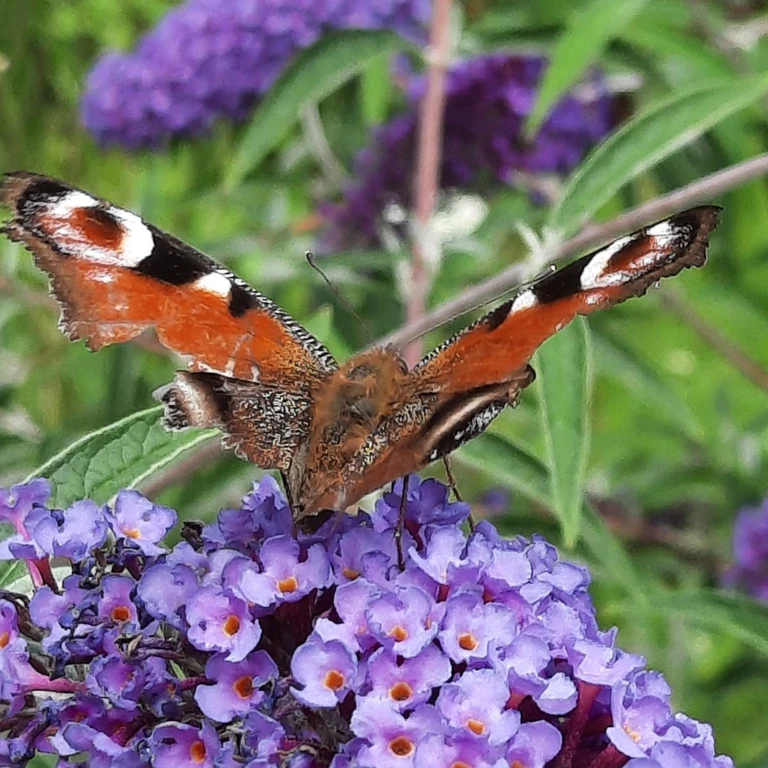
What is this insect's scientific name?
Aglais io
